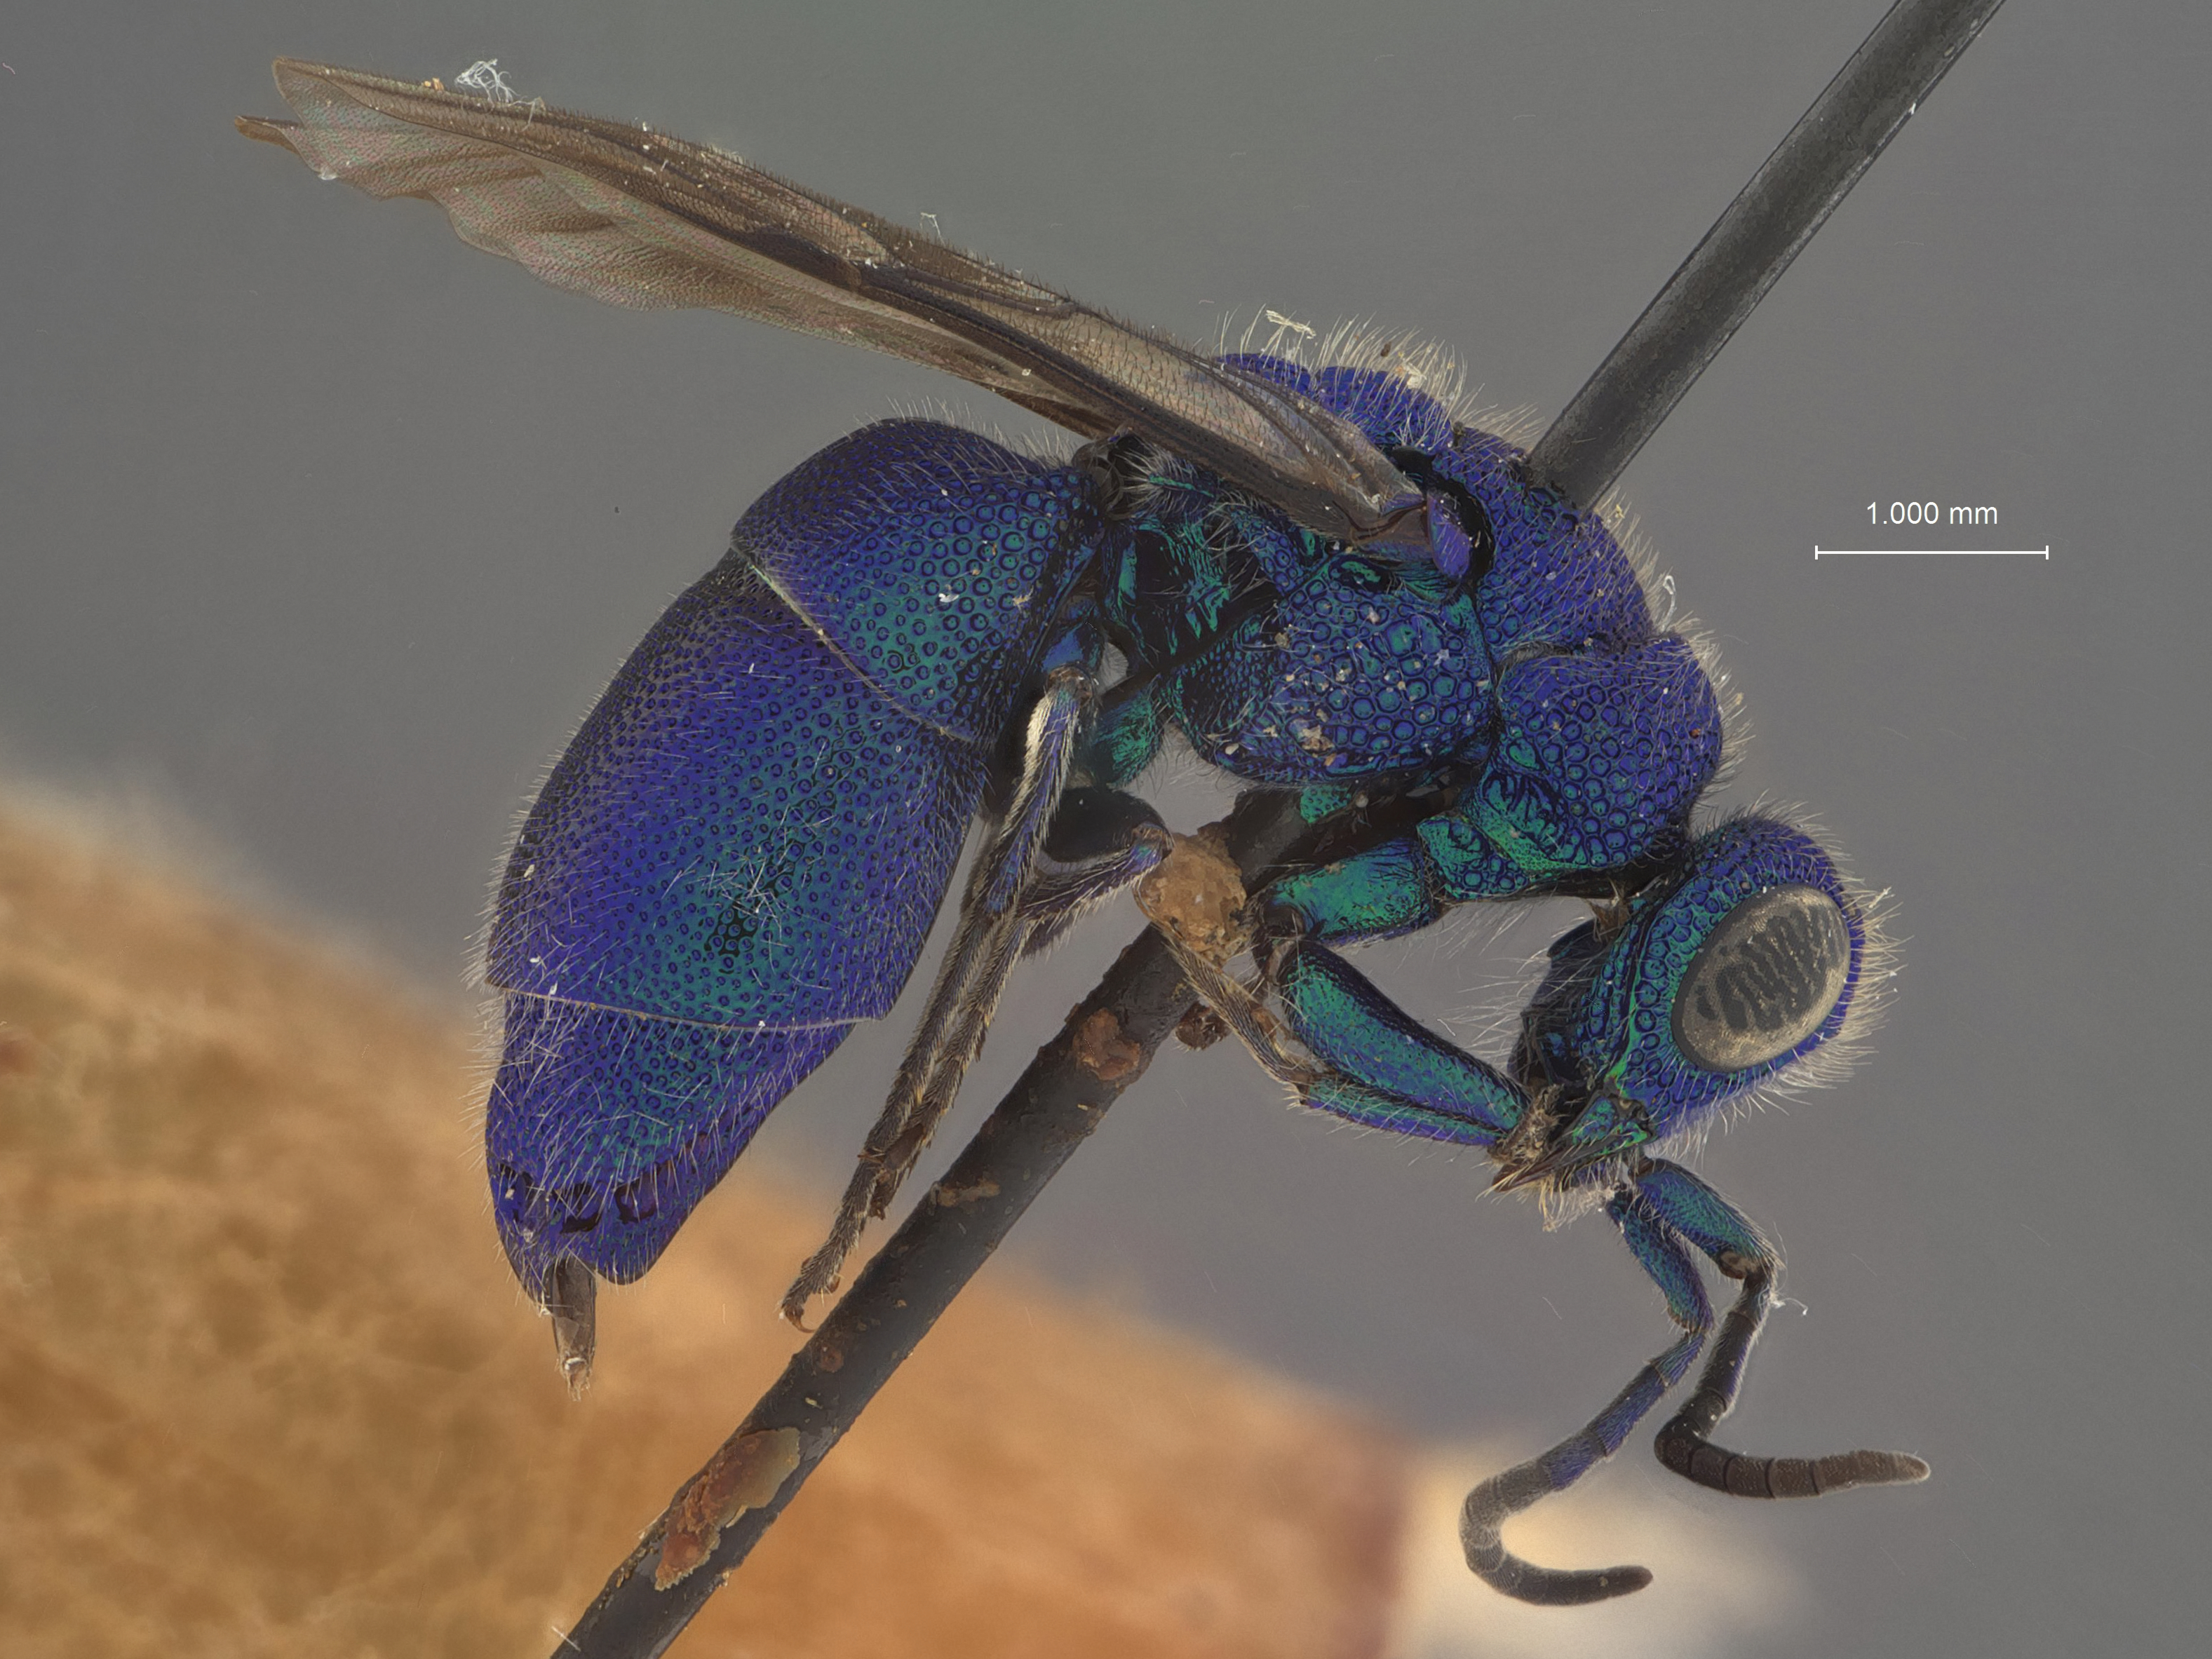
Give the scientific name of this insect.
Chrysis stenodyneri
